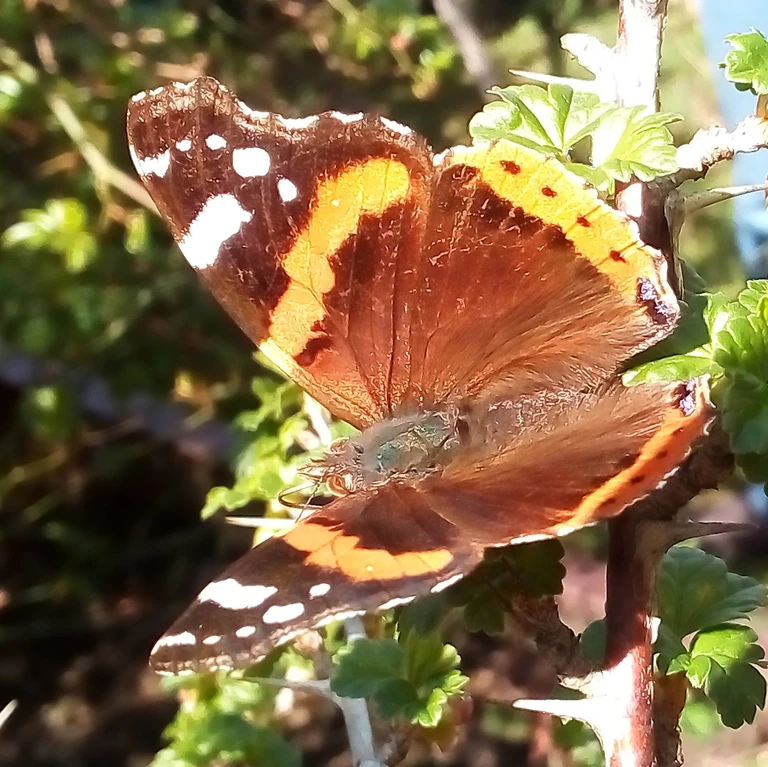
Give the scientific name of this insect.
Vanessa atalanta
